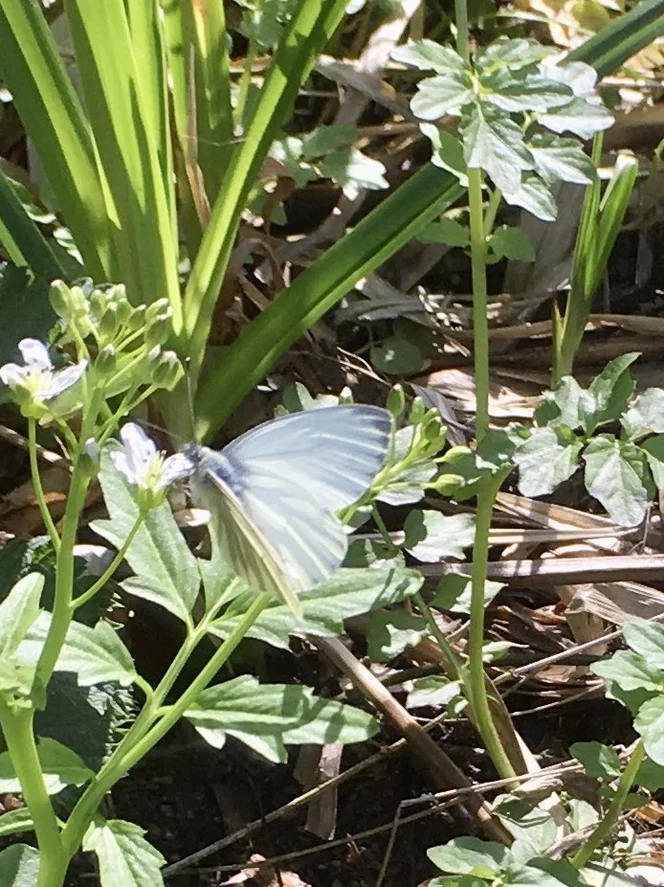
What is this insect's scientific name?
Pieris napi
